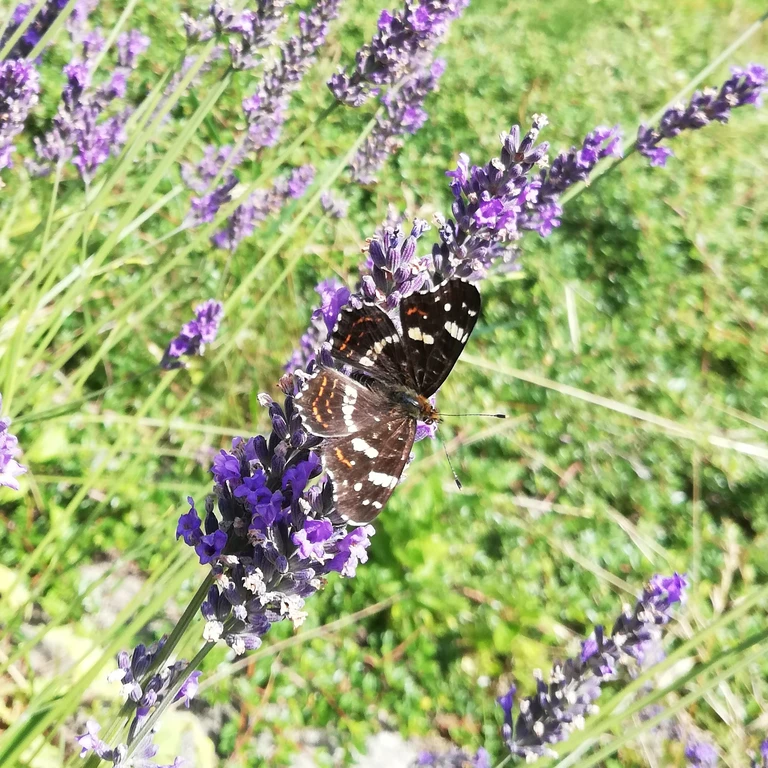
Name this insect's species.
Araschnia levana
